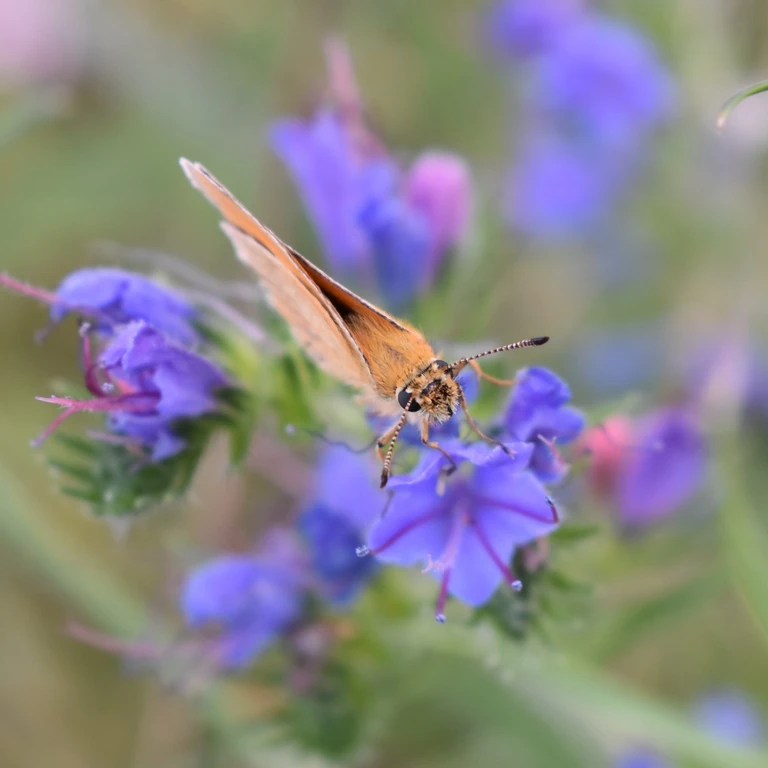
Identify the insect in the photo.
Thymelicus lineola
